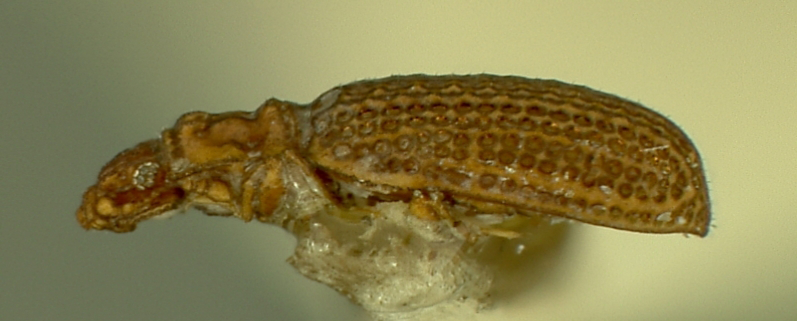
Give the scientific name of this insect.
Metophthalmus septemstriatus
